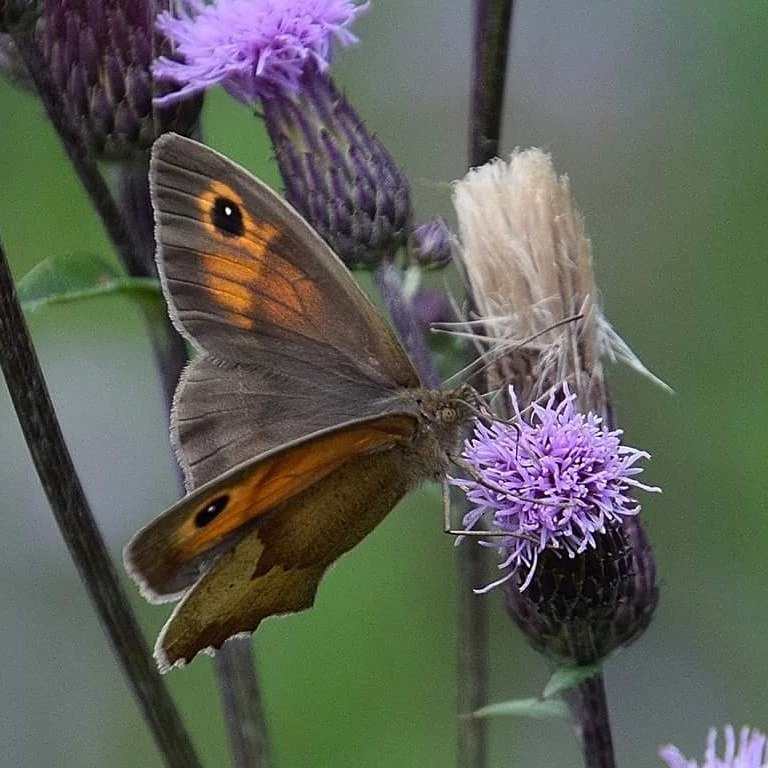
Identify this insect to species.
Maniola jurtina
